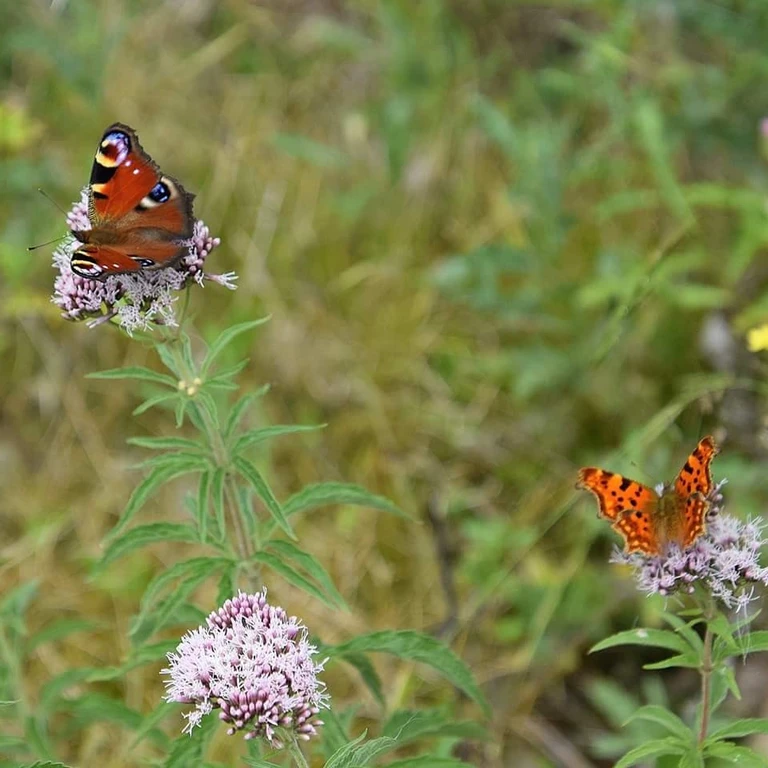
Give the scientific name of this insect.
Polygonia c-album
